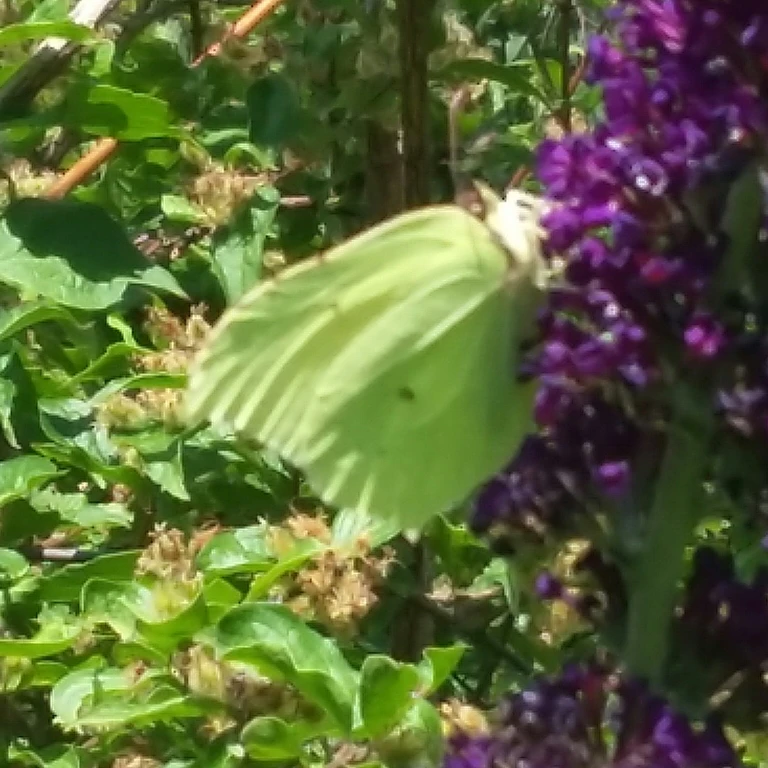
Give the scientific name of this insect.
Gonepteryx rhamni
